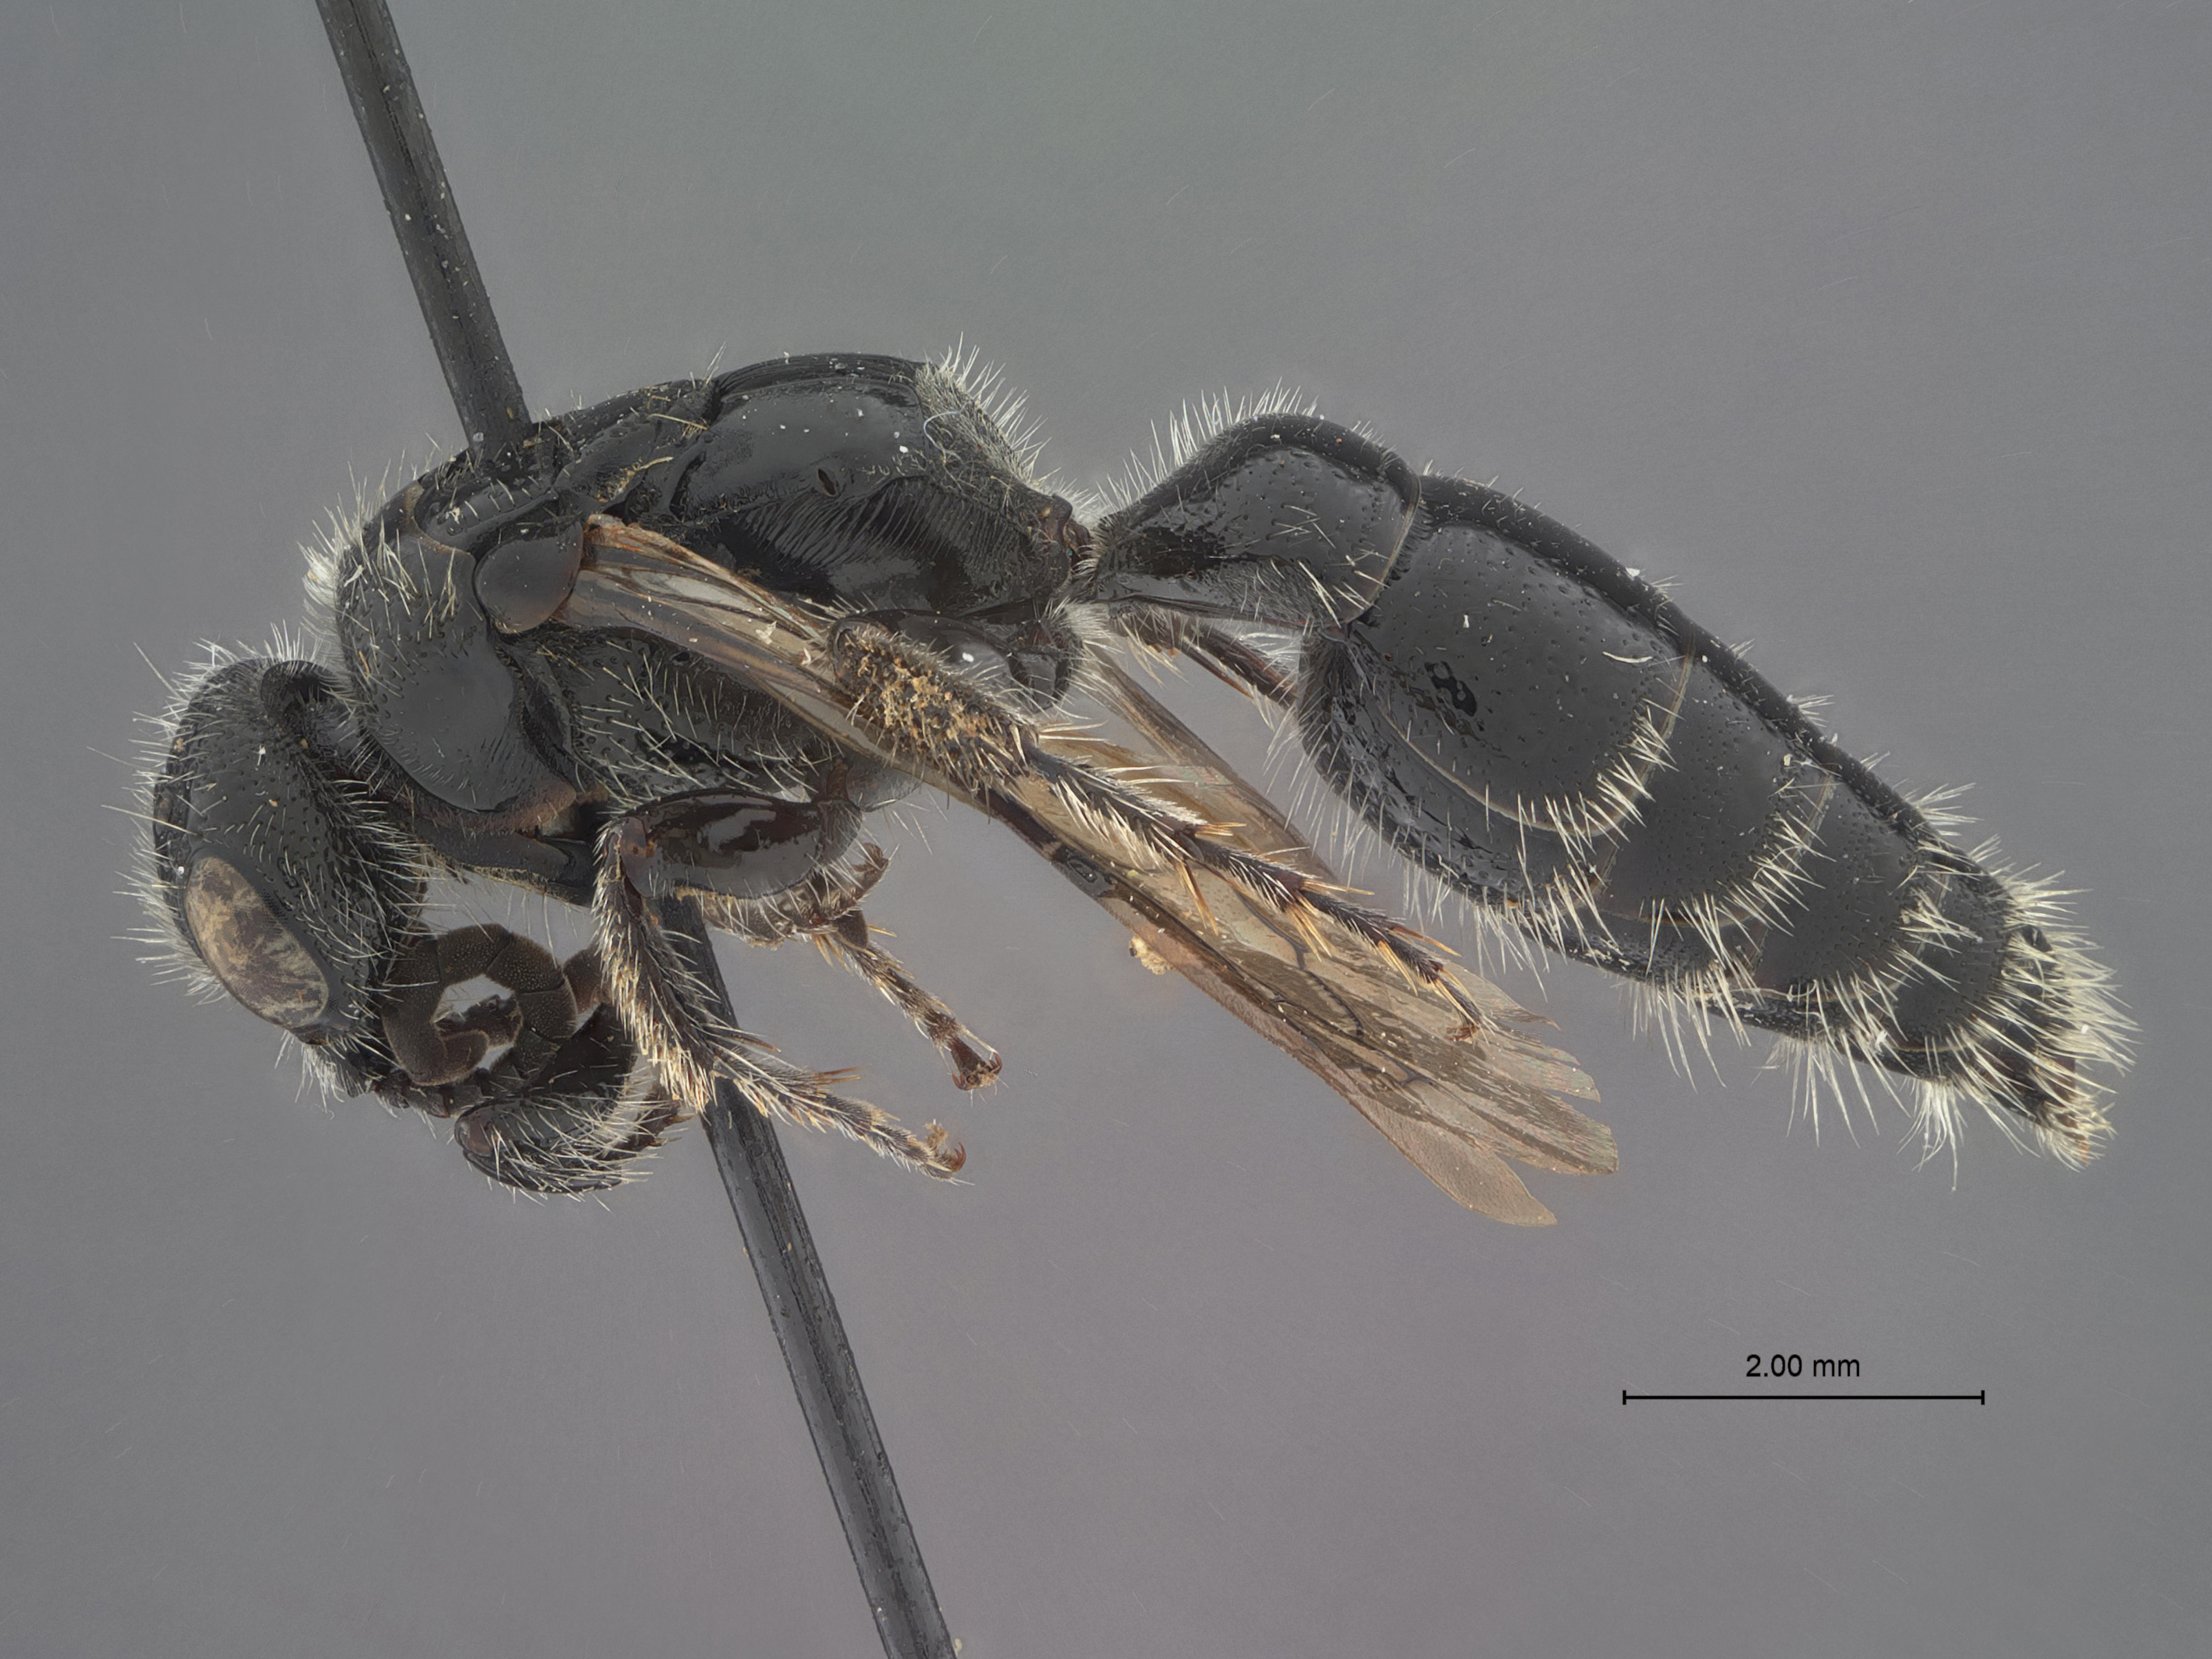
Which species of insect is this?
Tiphia wolcotti
